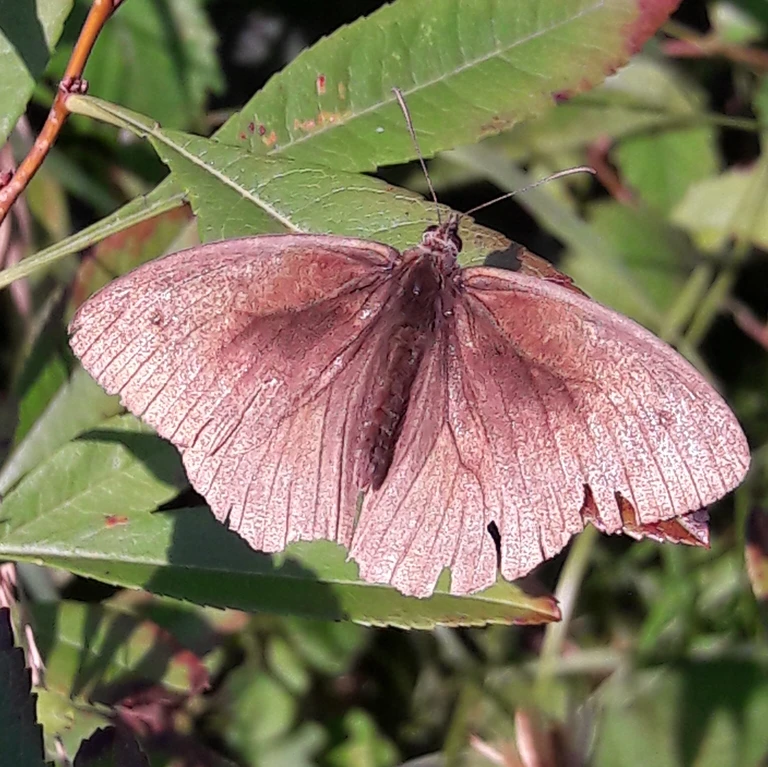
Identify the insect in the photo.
Maniola jurtina
